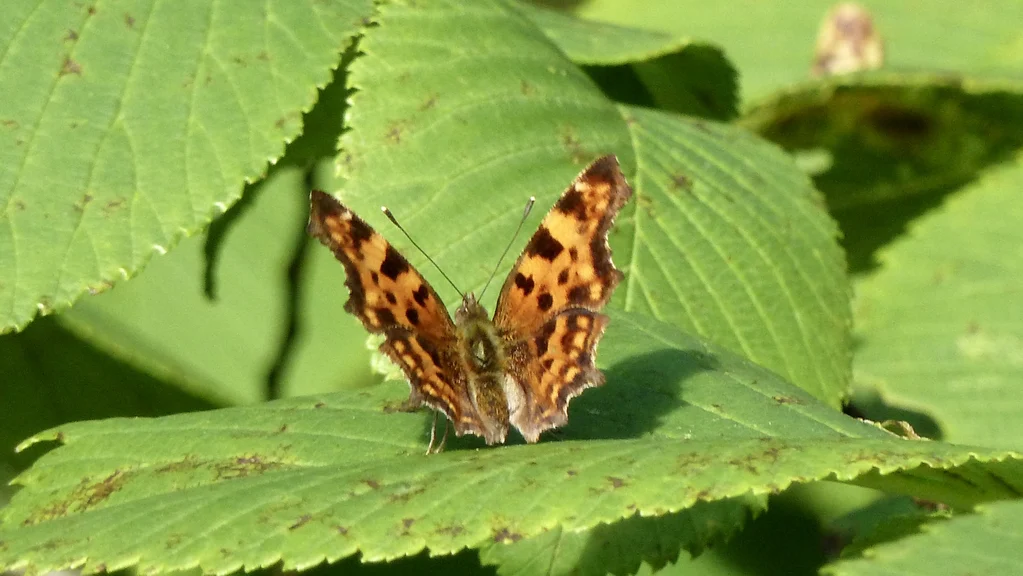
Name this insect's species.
Polygonia c-album
